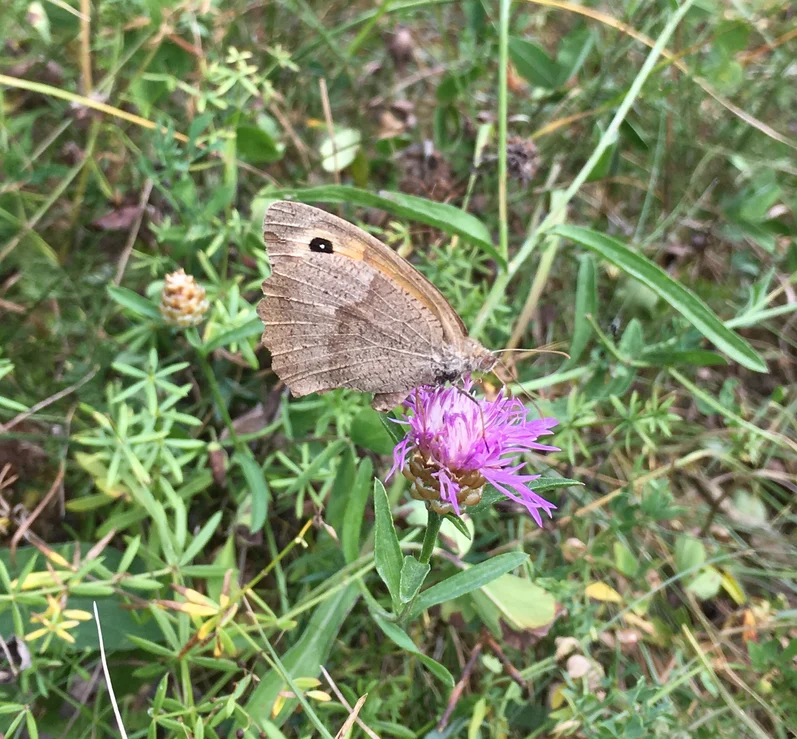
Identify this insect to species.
Maniola jurtina
